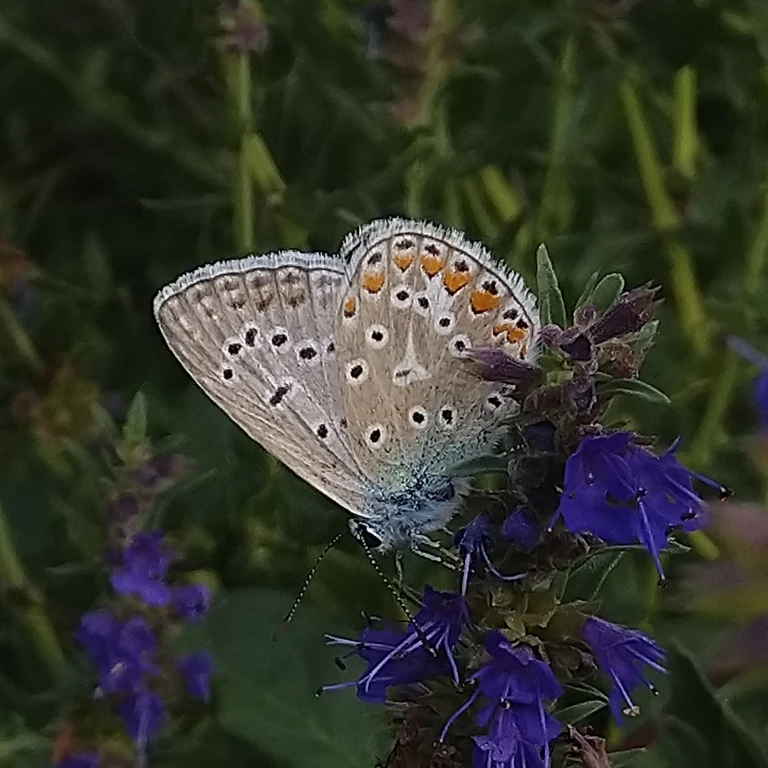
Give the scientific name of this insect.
Polyommatus icarus
